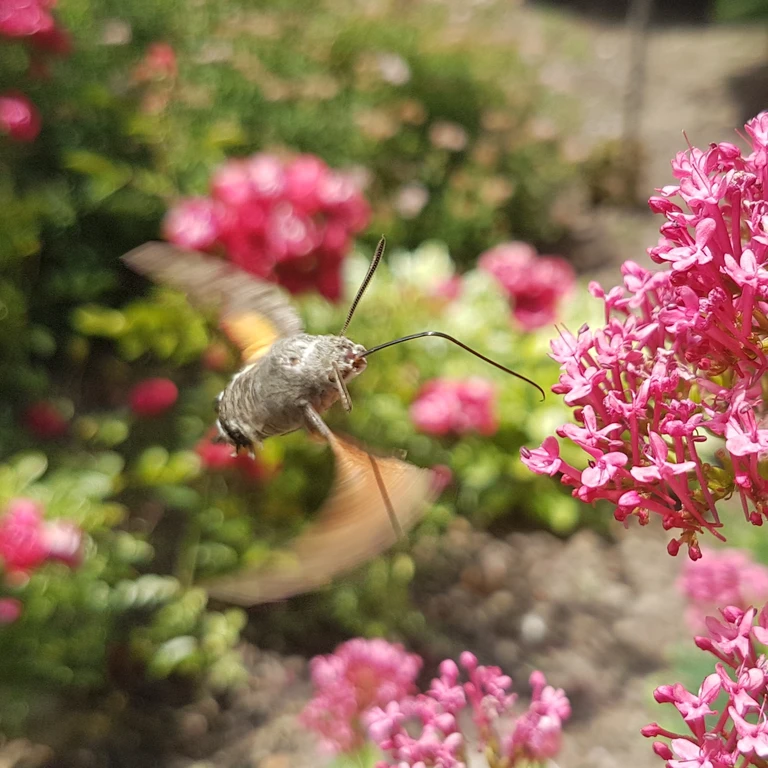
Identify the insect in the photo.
Macroglossum stellatarum
